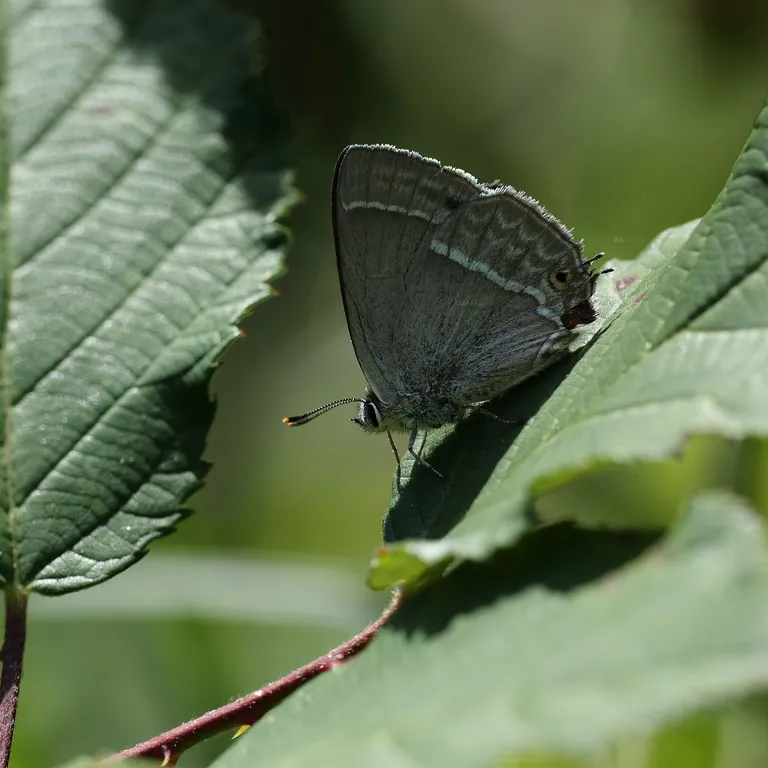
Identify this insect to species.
Favonius quercus (also Quercusia quercus)
